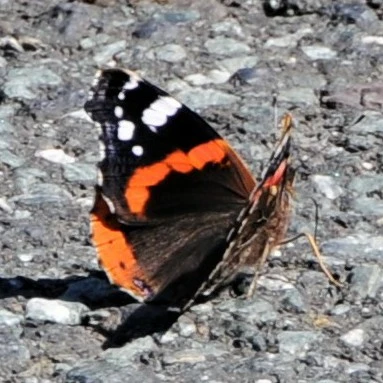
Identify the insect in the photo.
Vanessa atalanta
